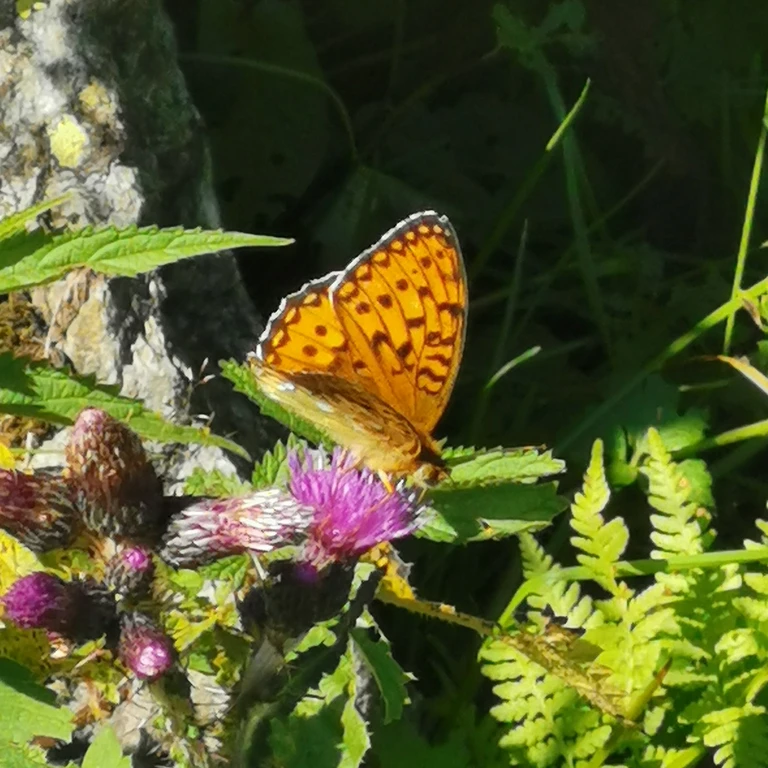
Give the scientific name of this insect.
Speyeria aglaja
